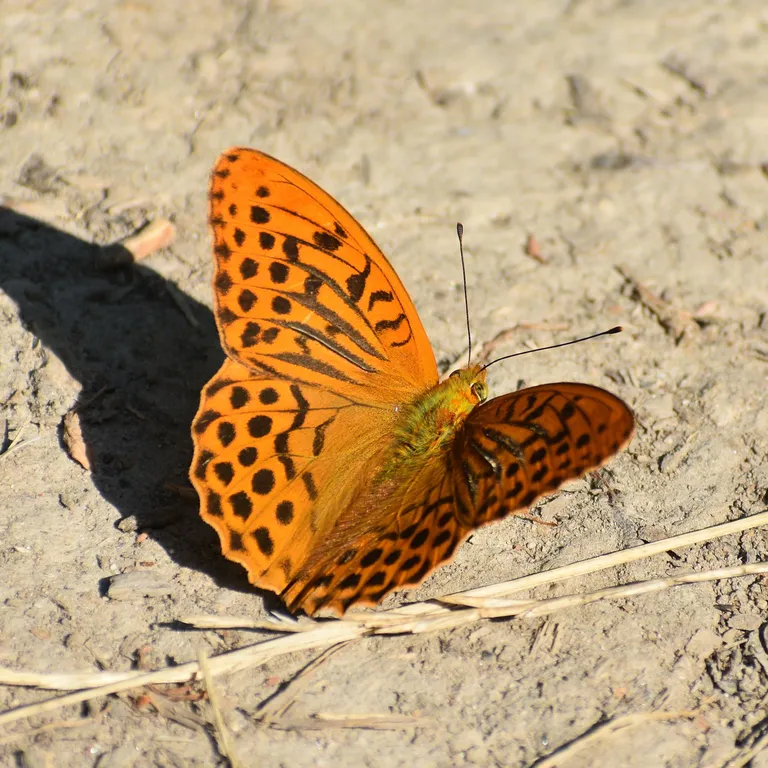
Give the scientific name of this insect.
Argynnis paphia
